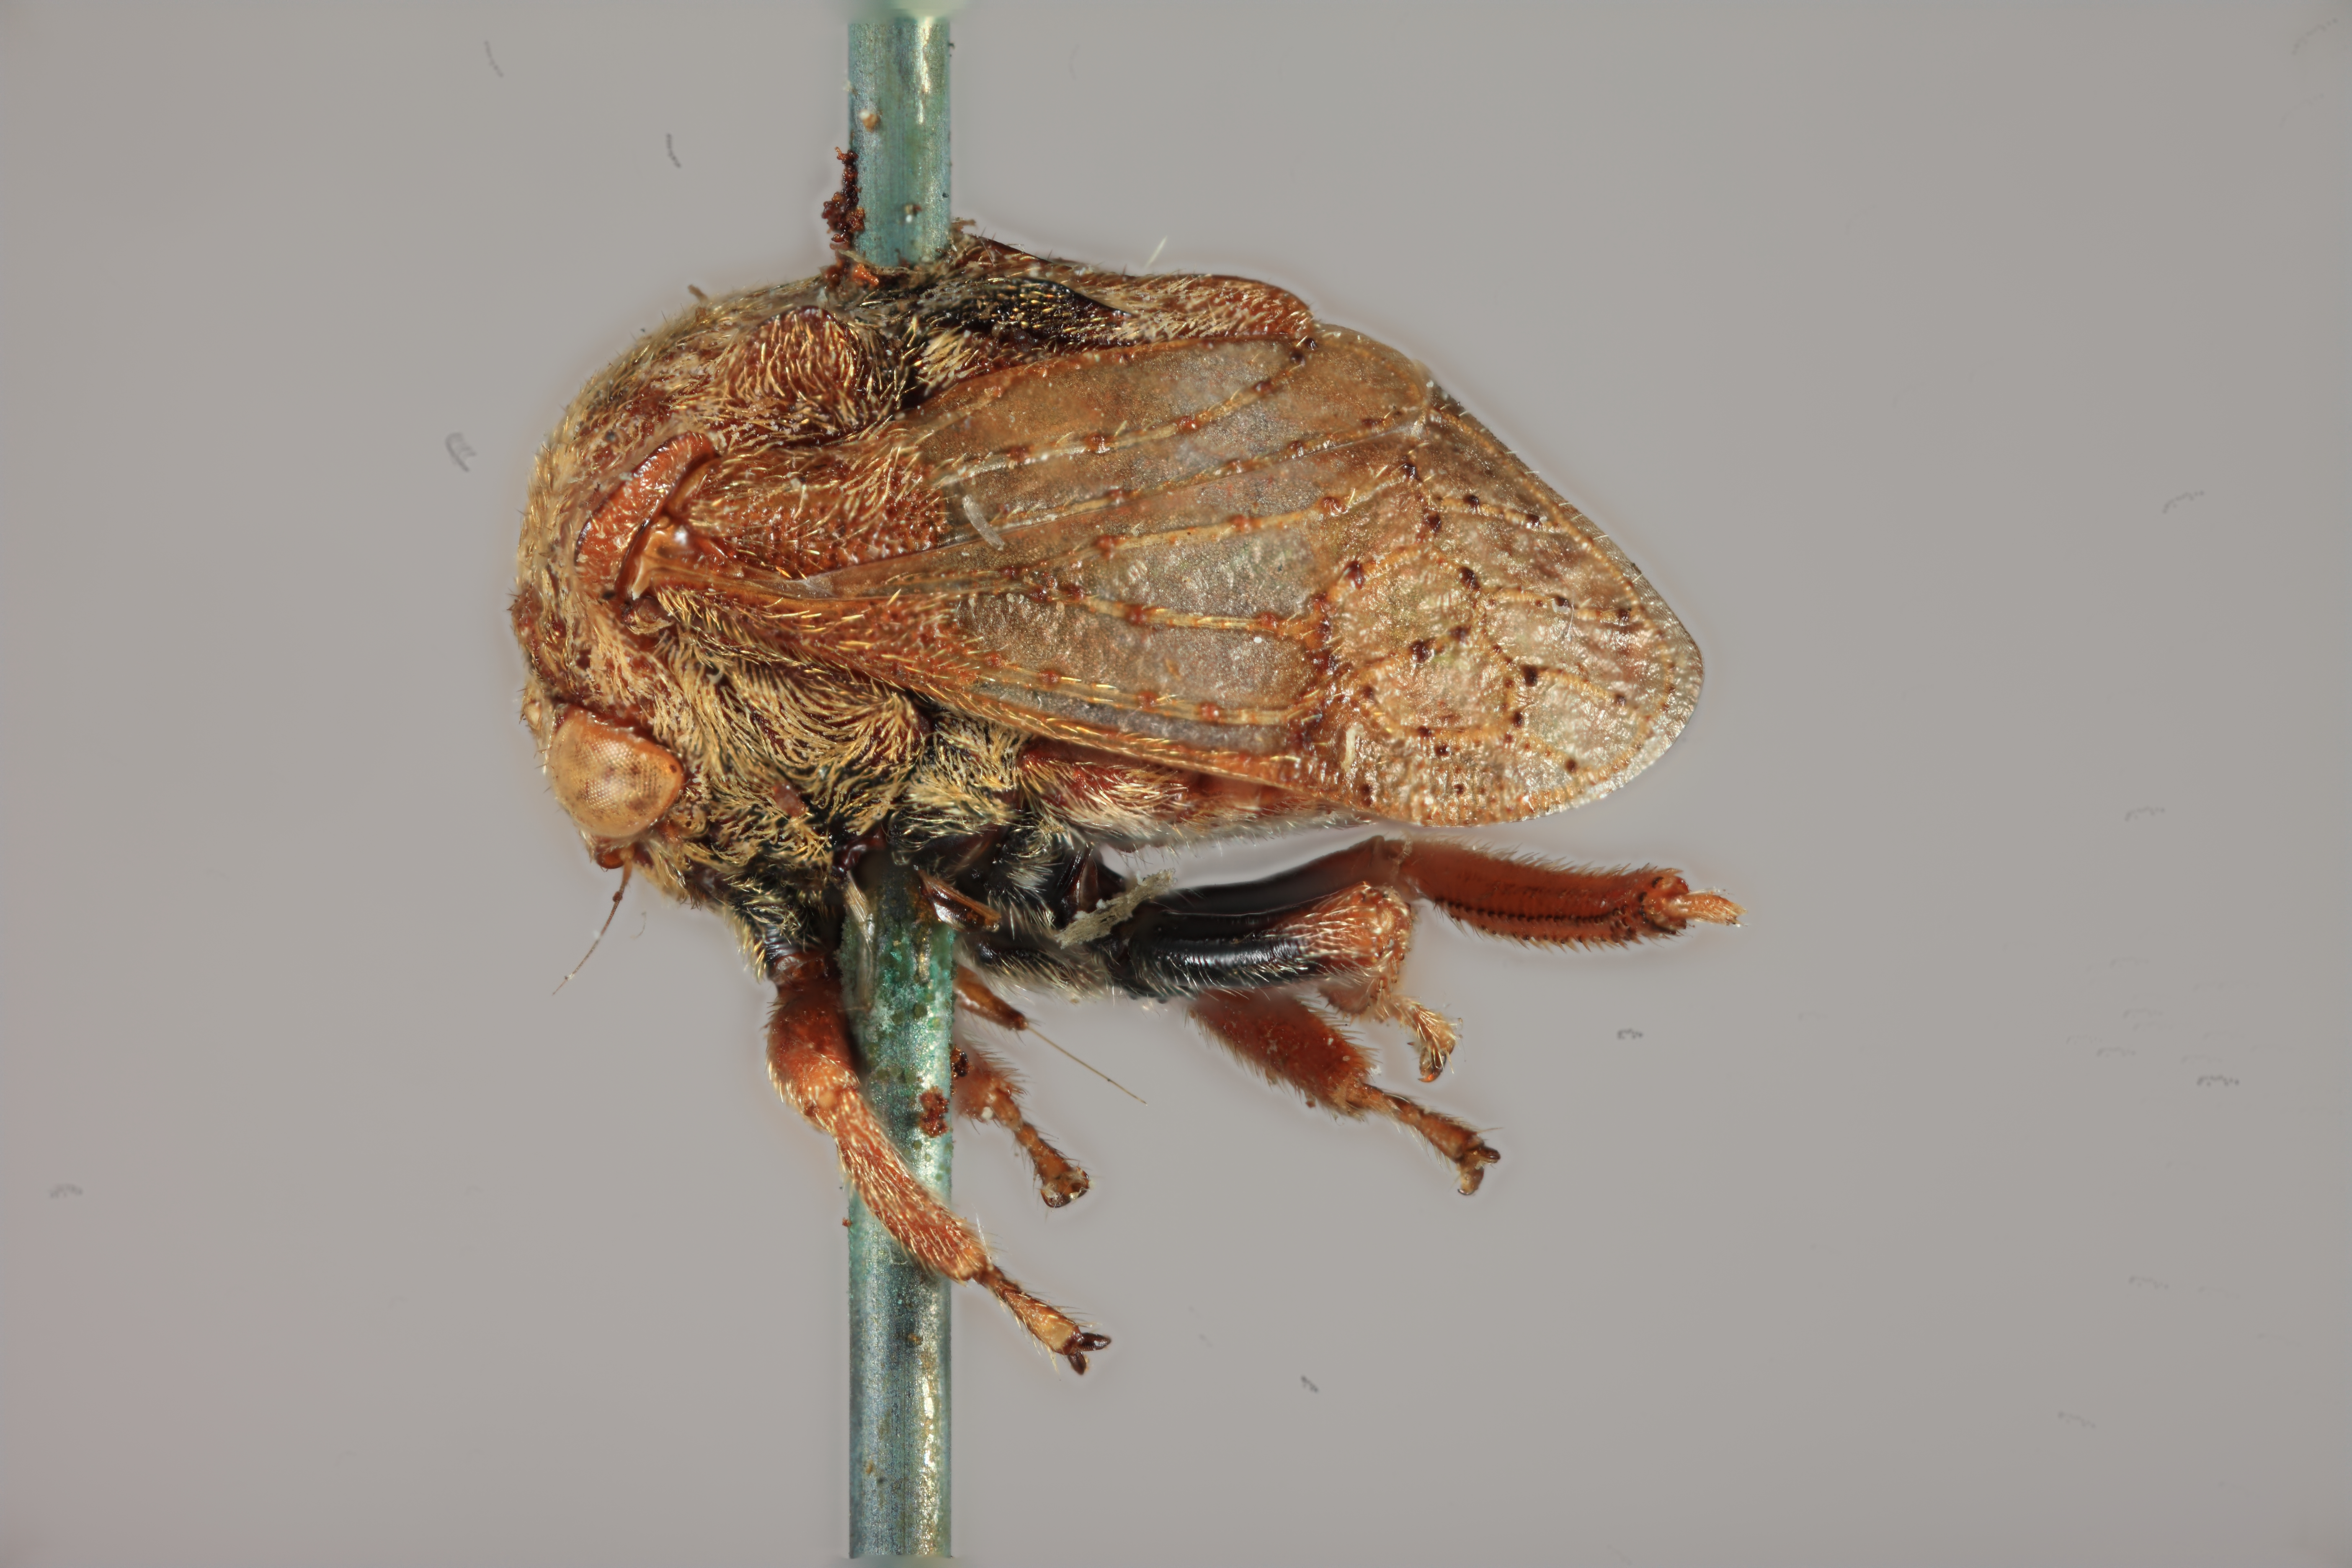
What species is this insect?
Sipylus nodipennis
